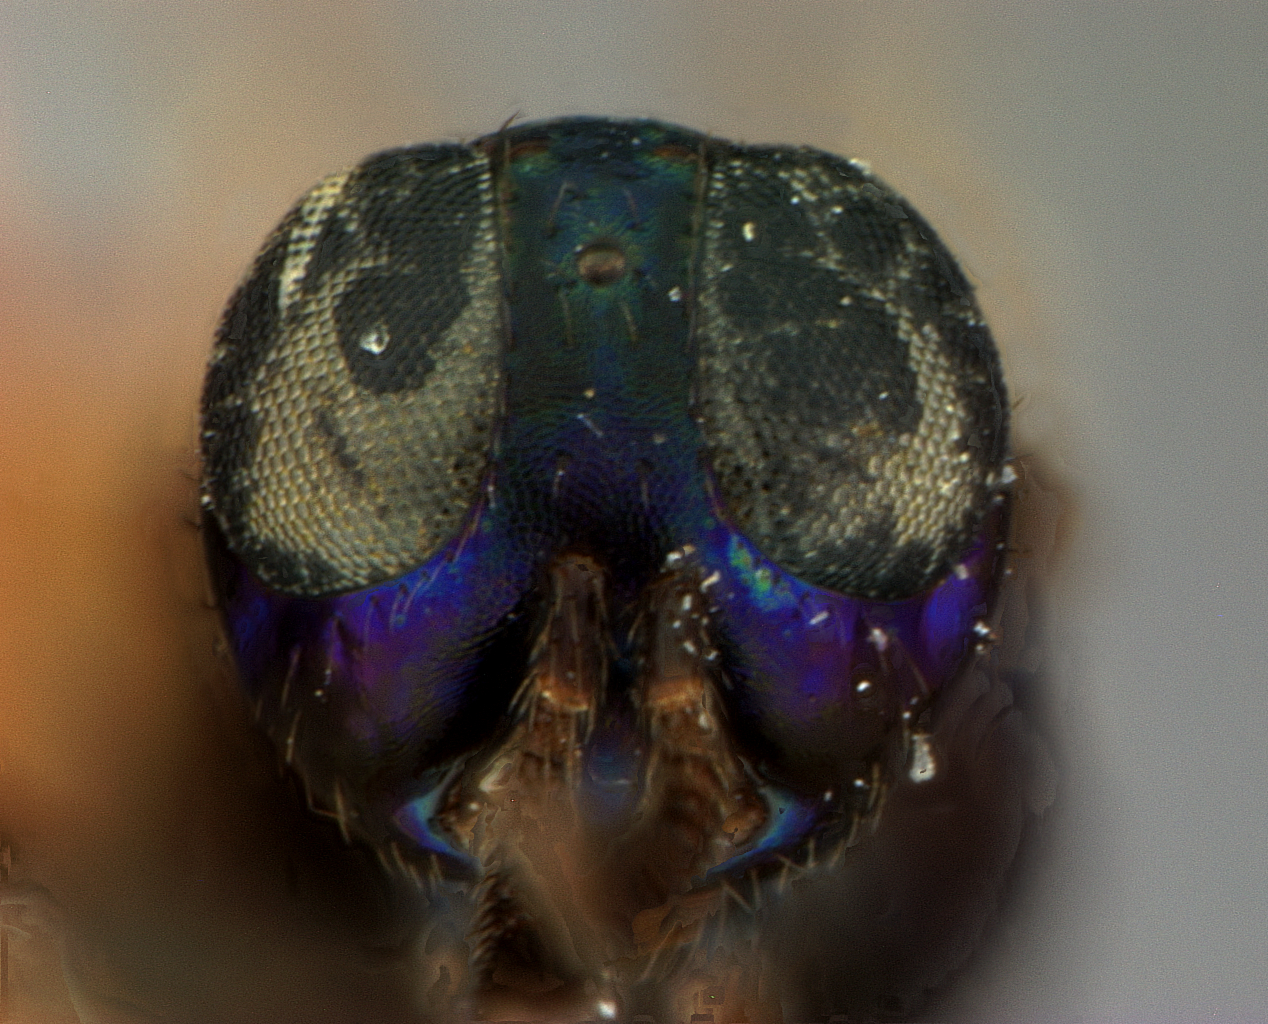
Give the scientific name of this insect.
Encyrtus thyreodontis
